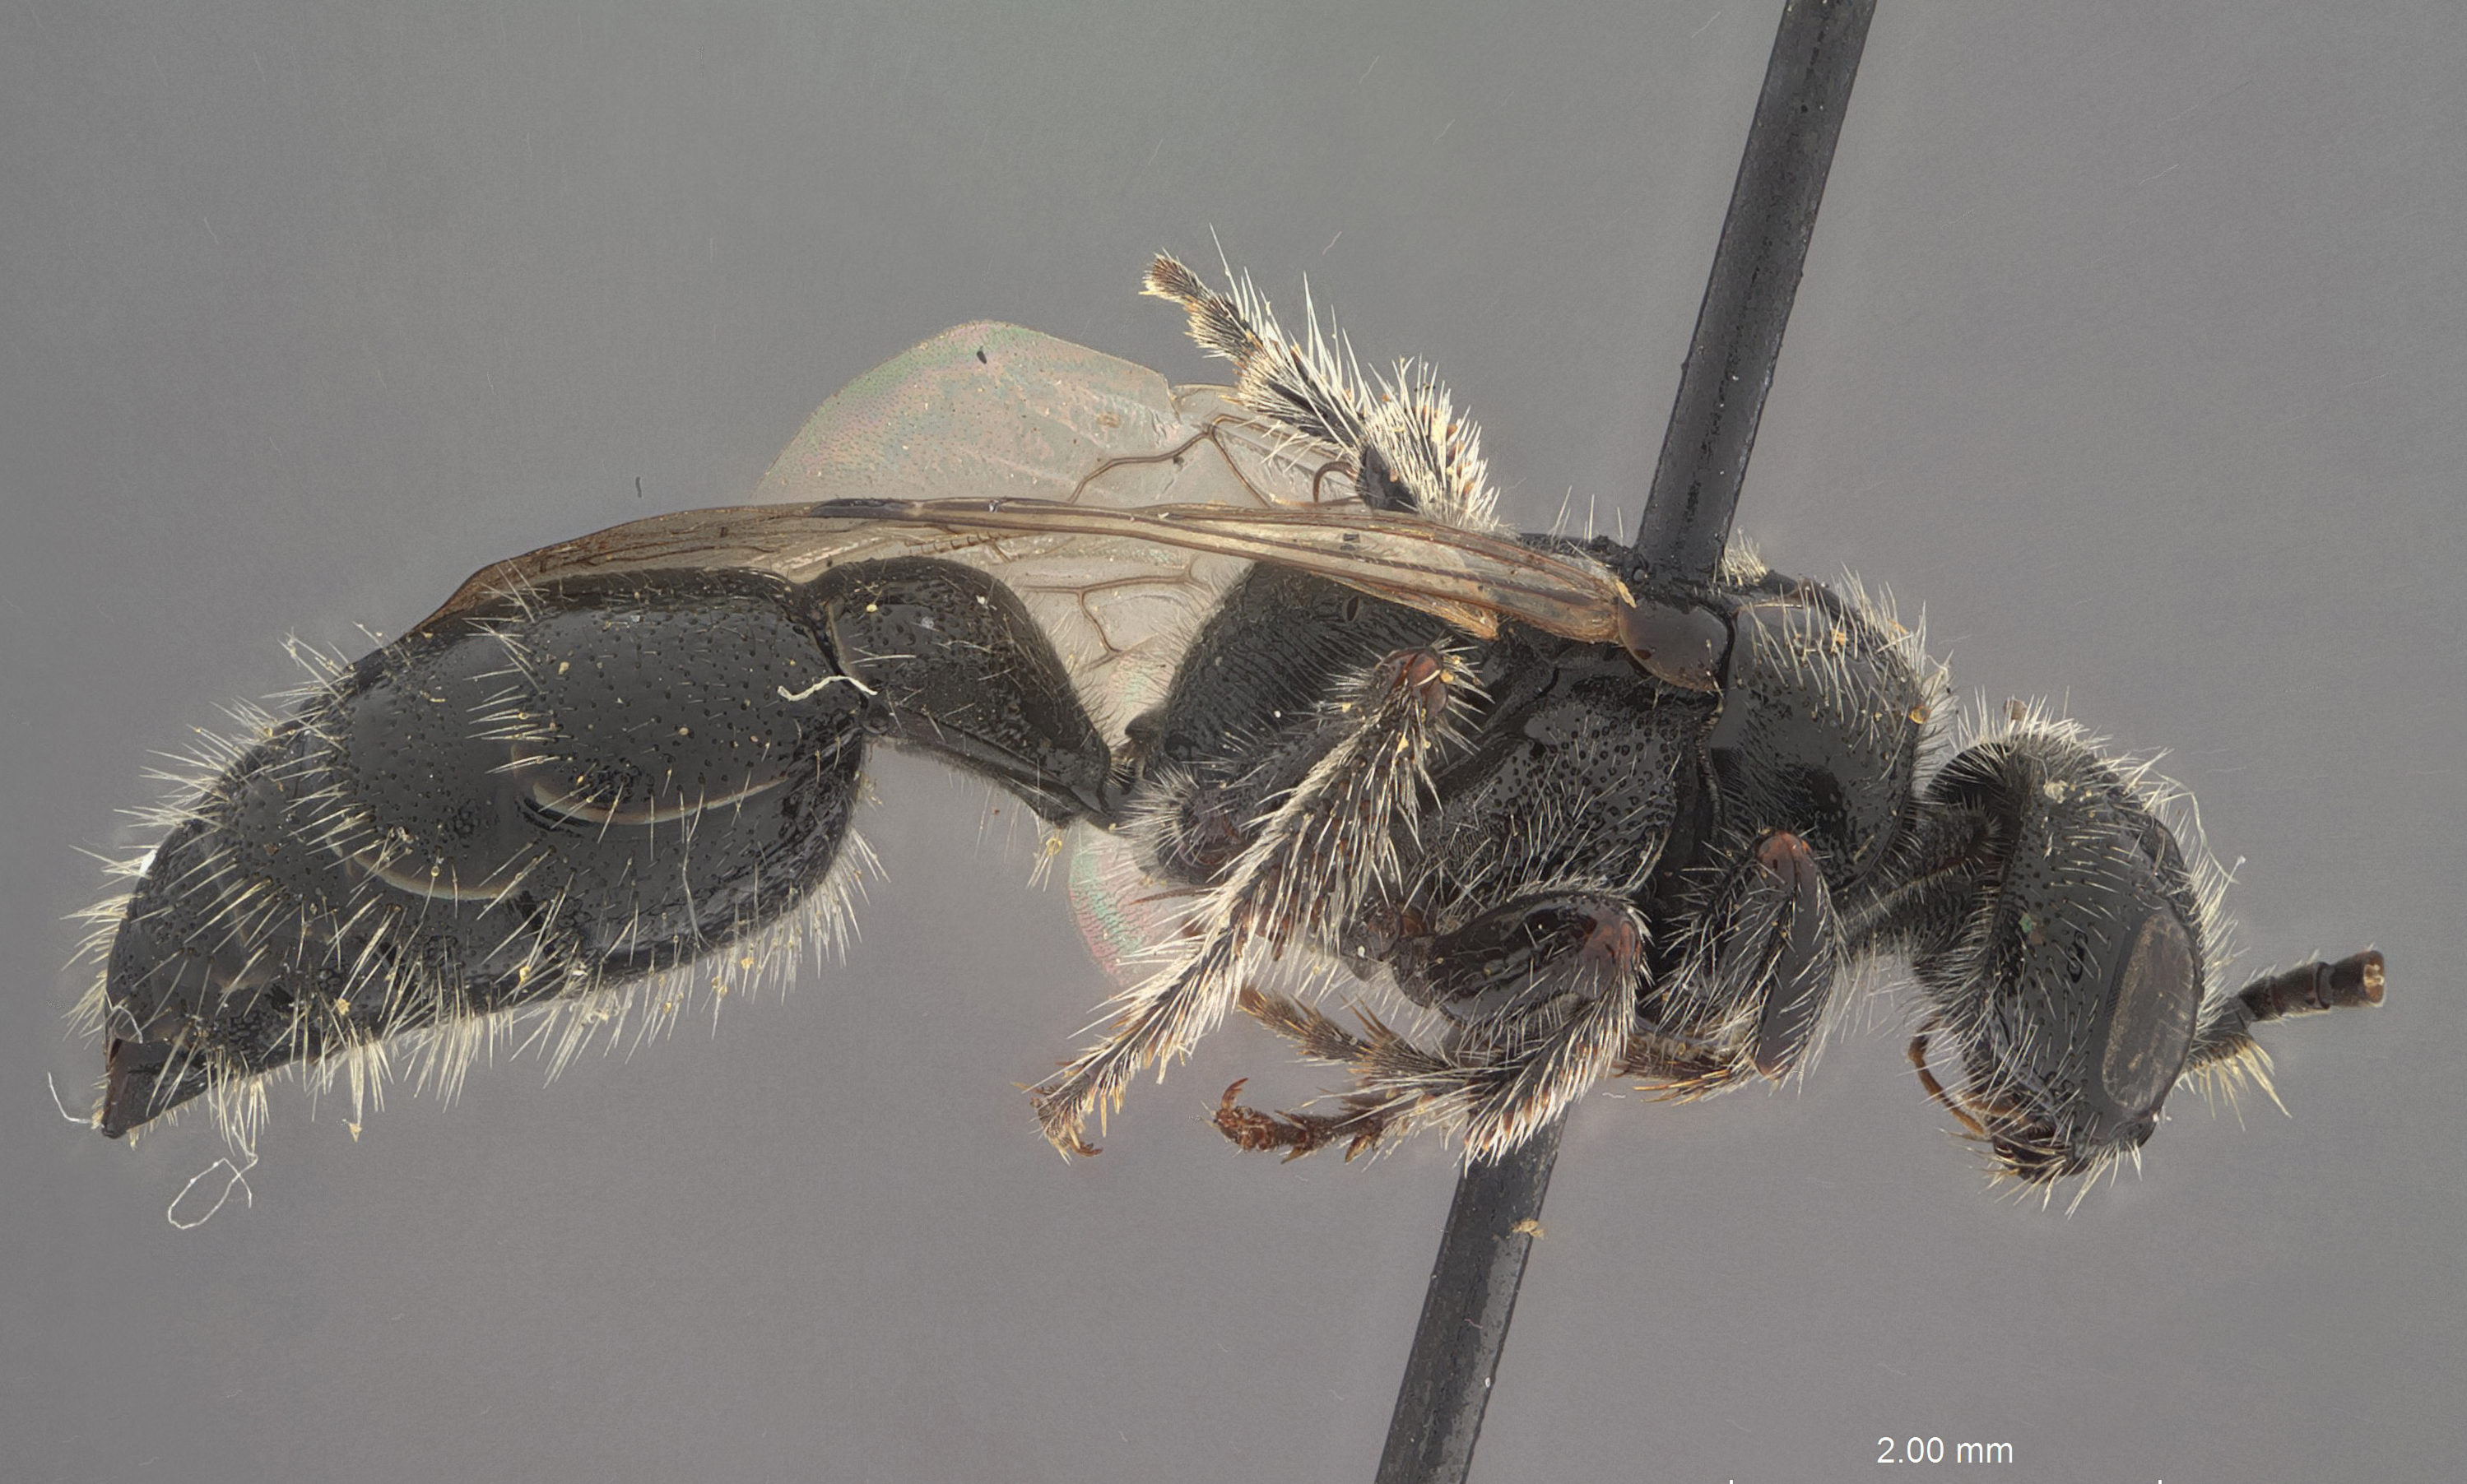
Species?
Tiphia krombeini
